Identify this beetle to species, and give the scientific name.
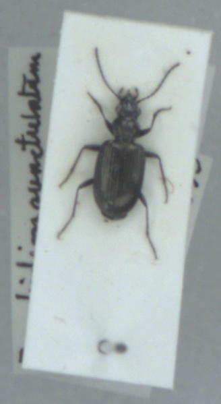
Bembidion punctulatum
